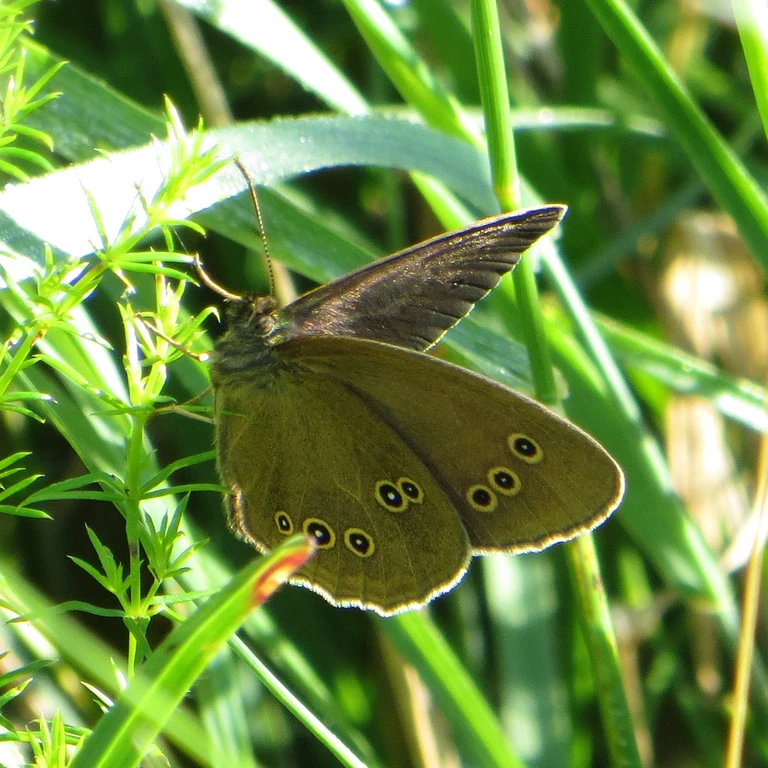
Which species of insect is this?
Aphantopus hyperantus
